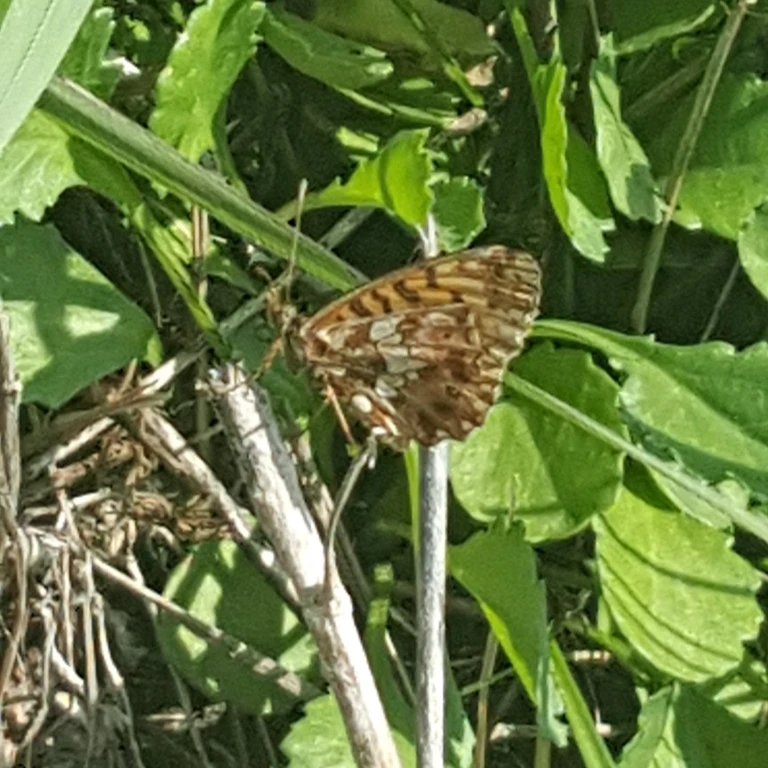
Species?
Boloria dia
